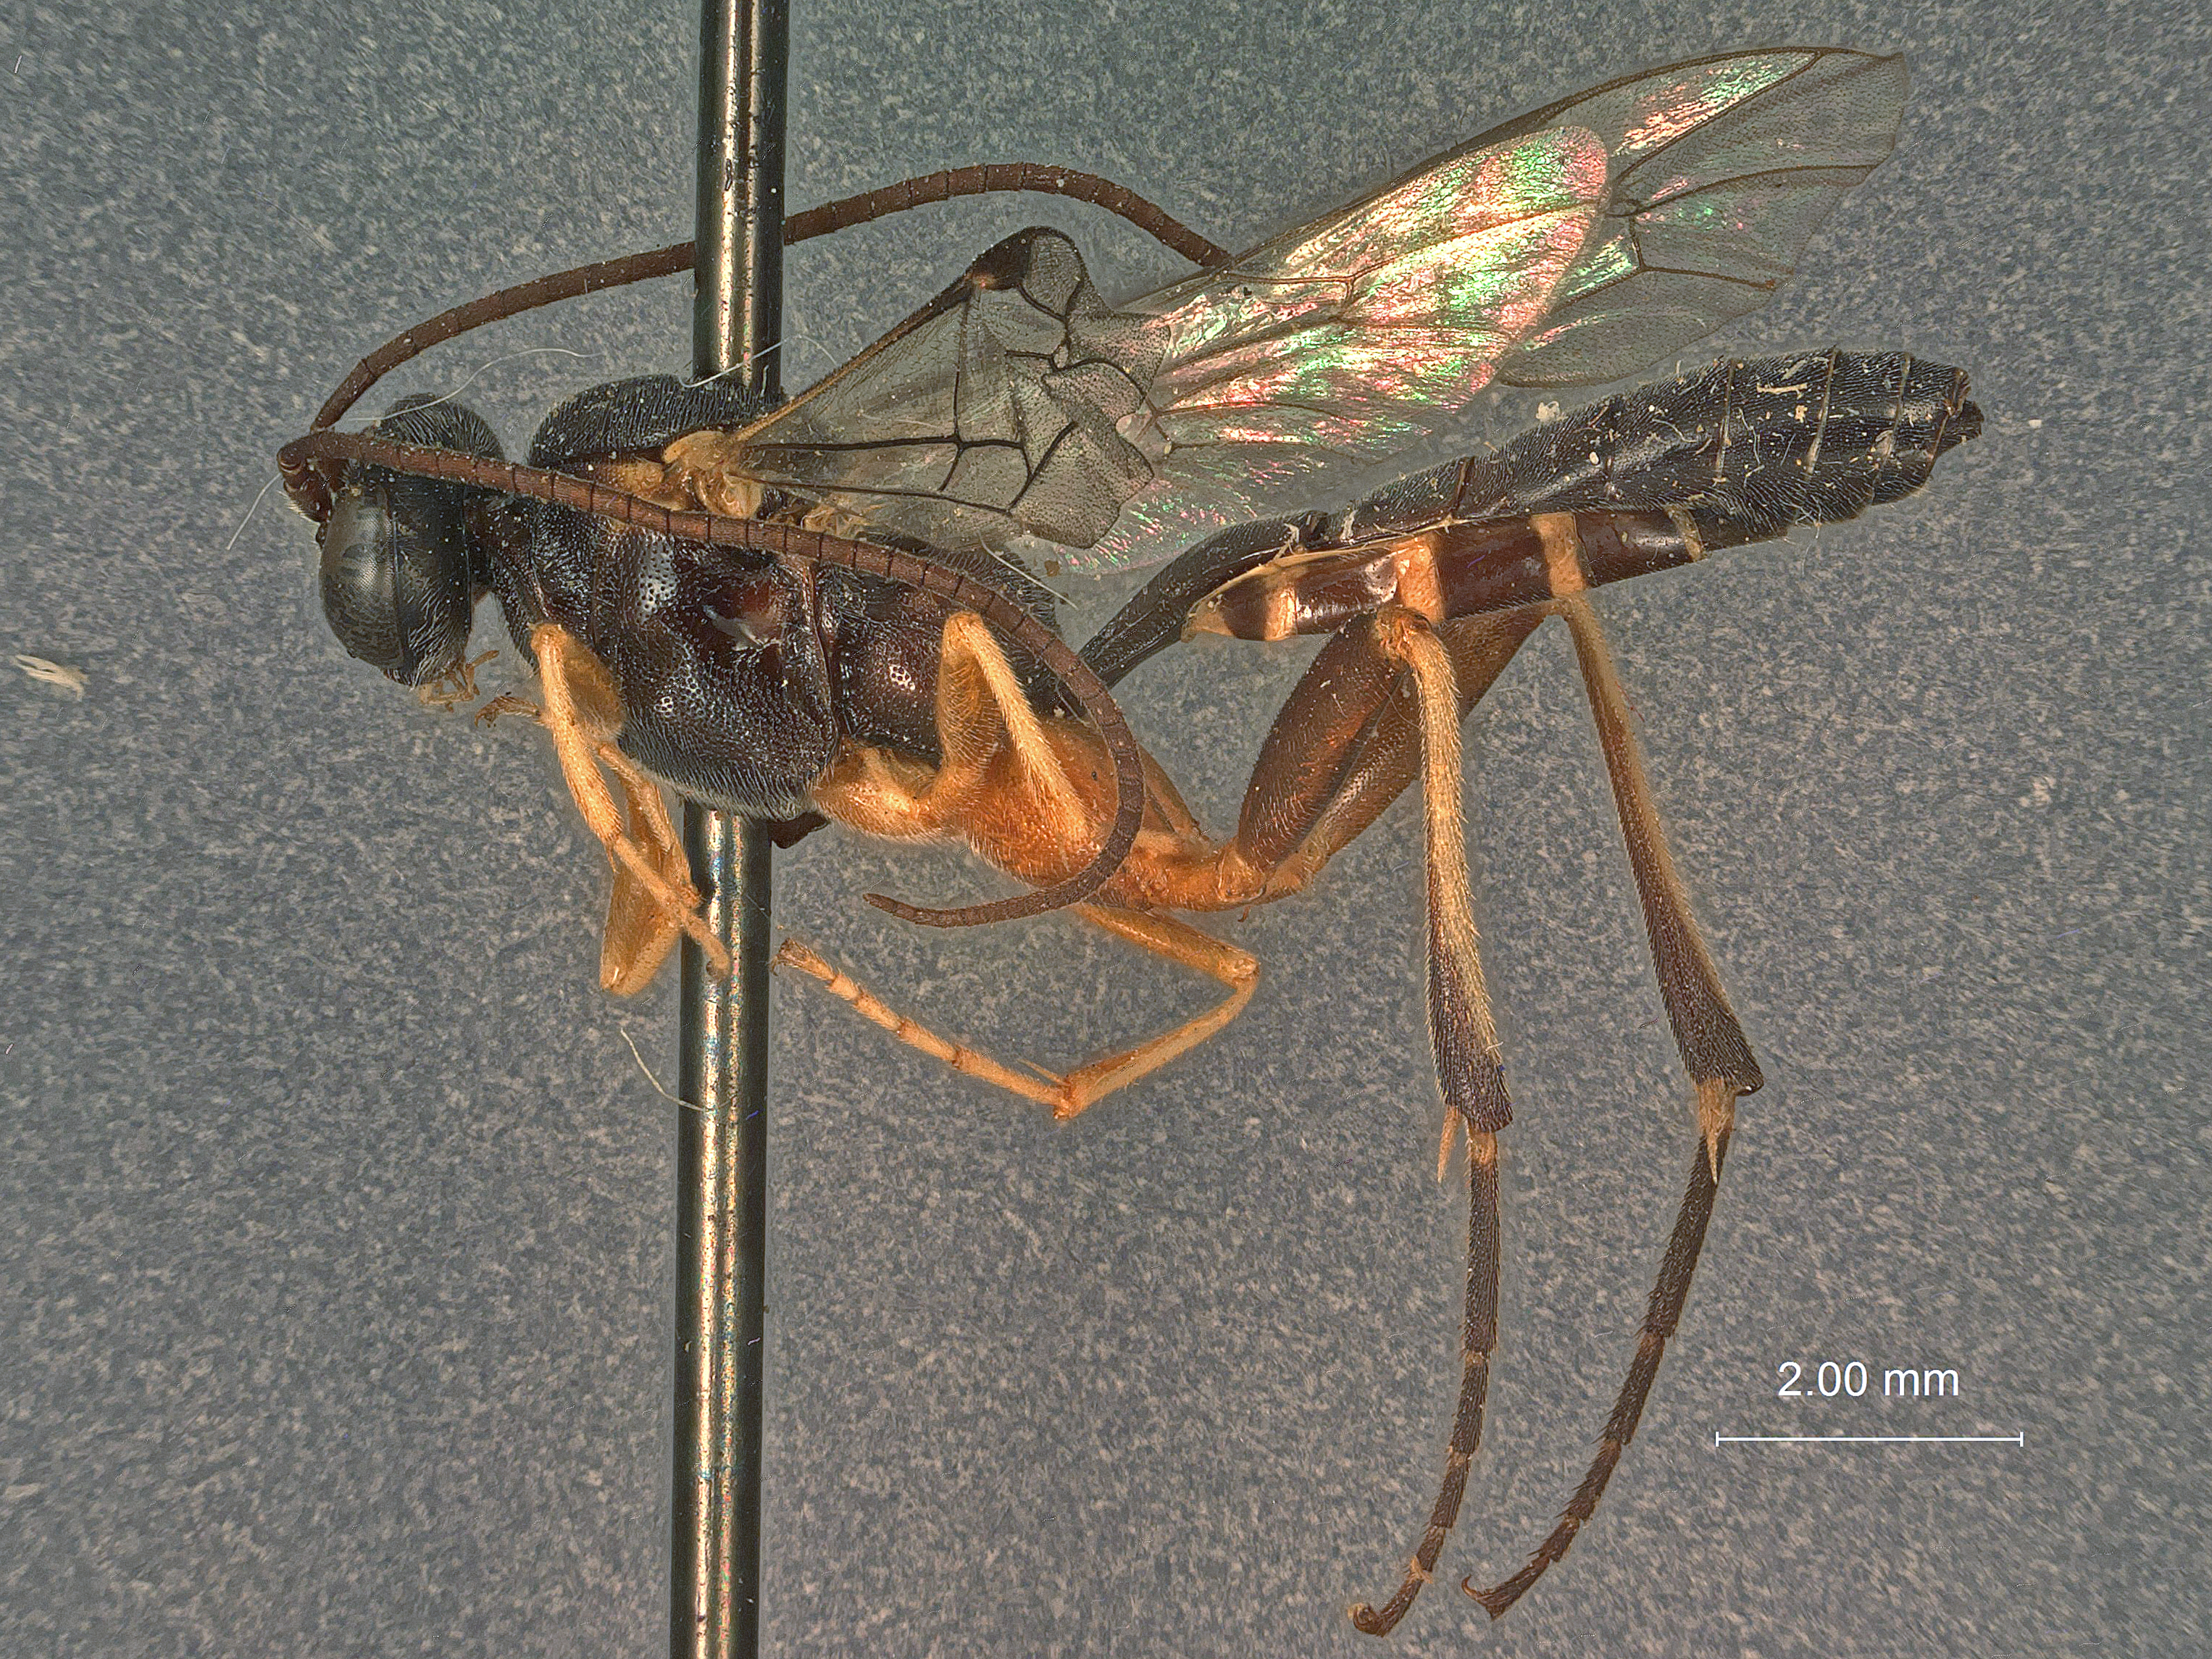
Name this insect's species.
Colpotrochia cinctiventris
